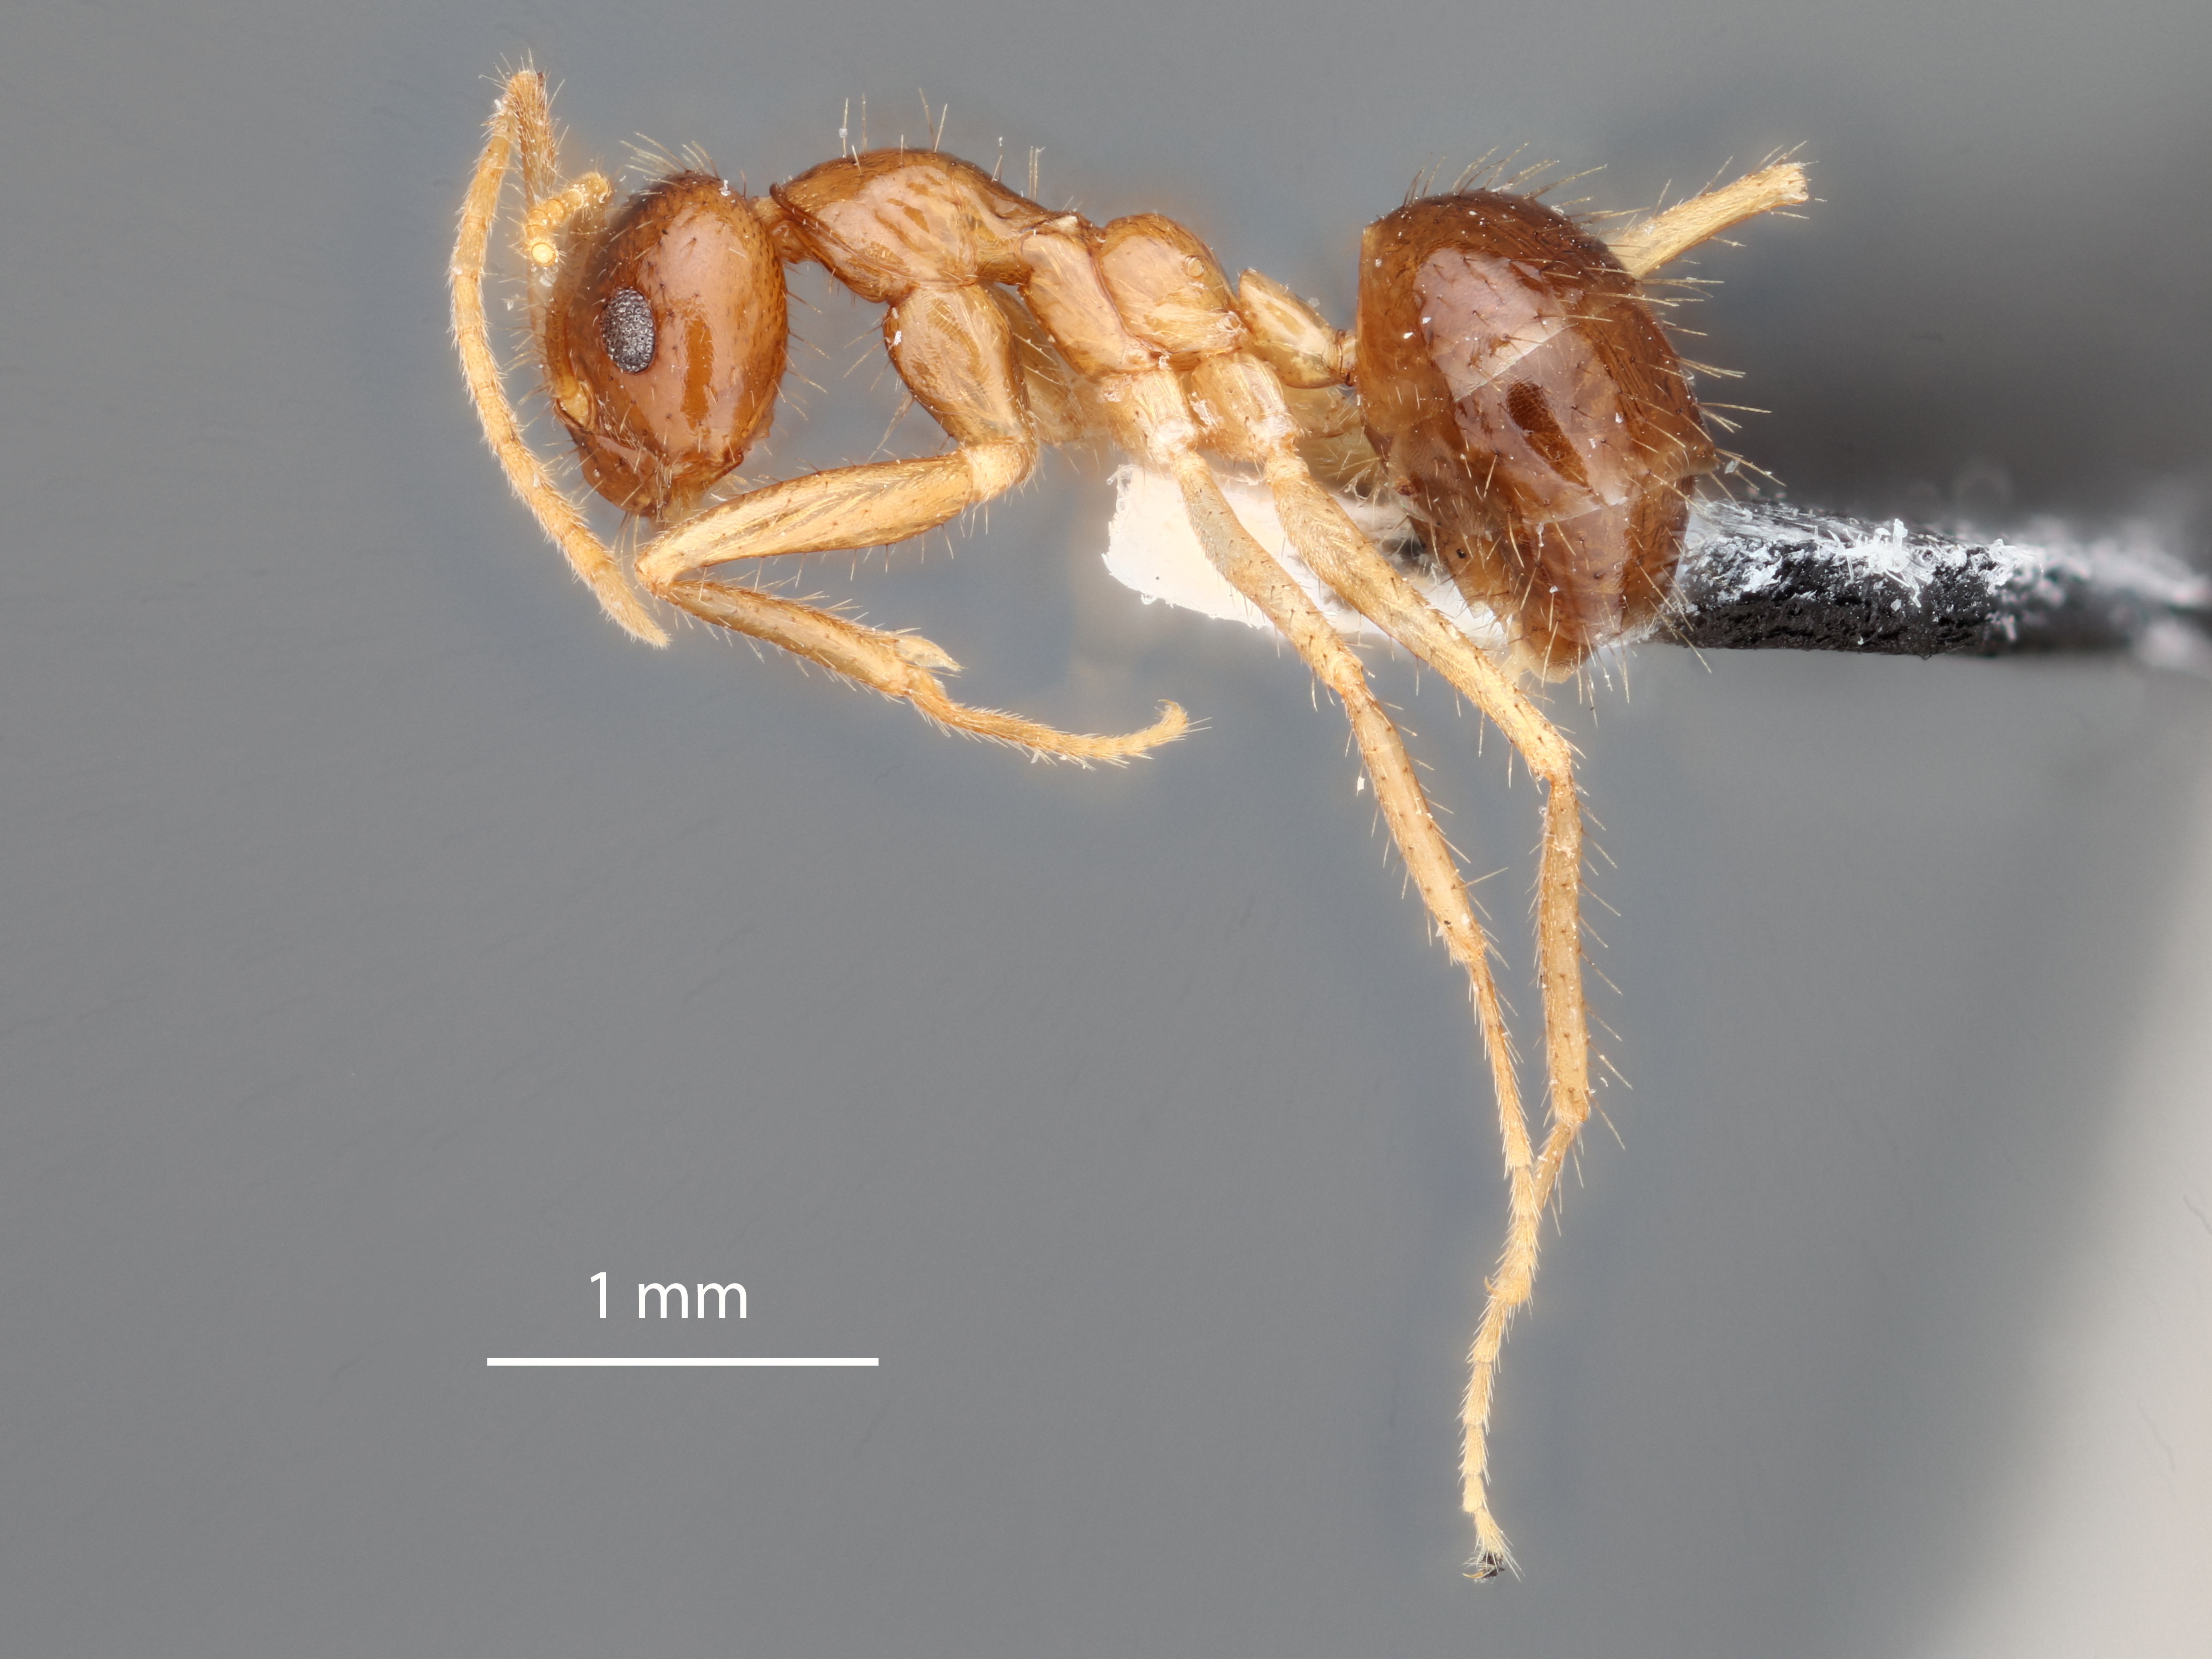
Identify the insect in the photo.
Euprenolepis variegata
